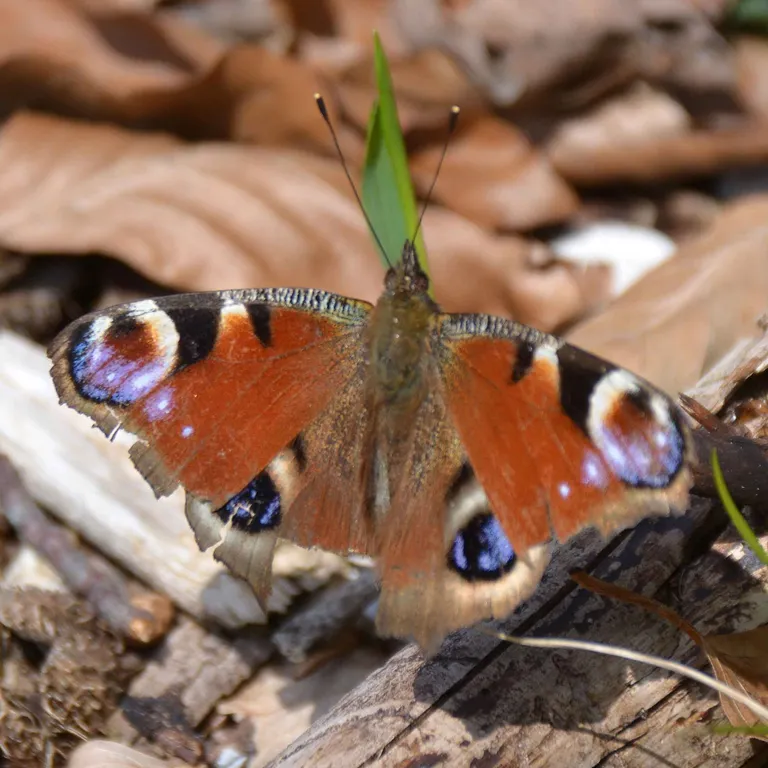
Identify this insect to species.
Aglais io
